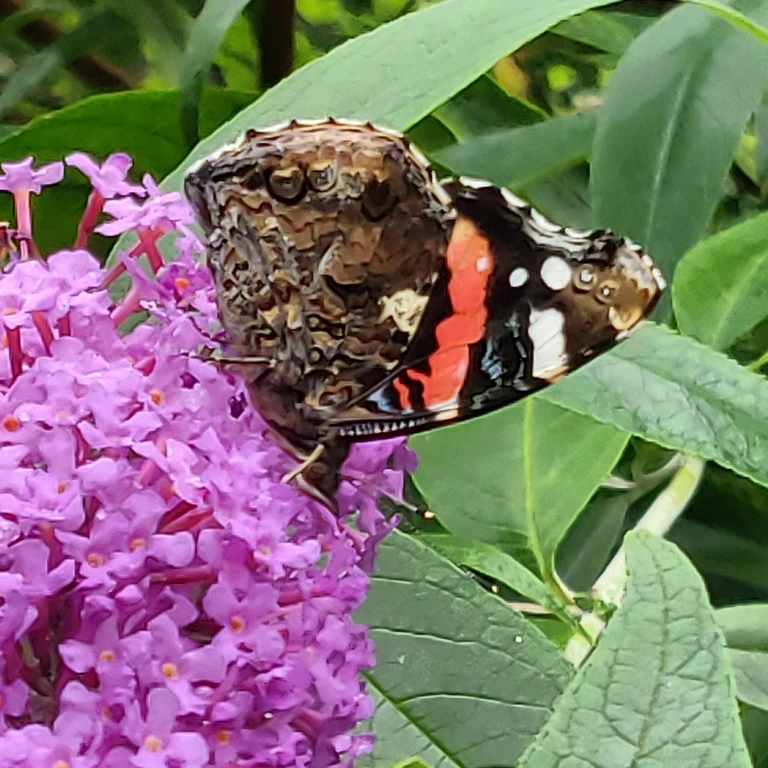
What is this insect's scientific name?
Vanessa atalanta
